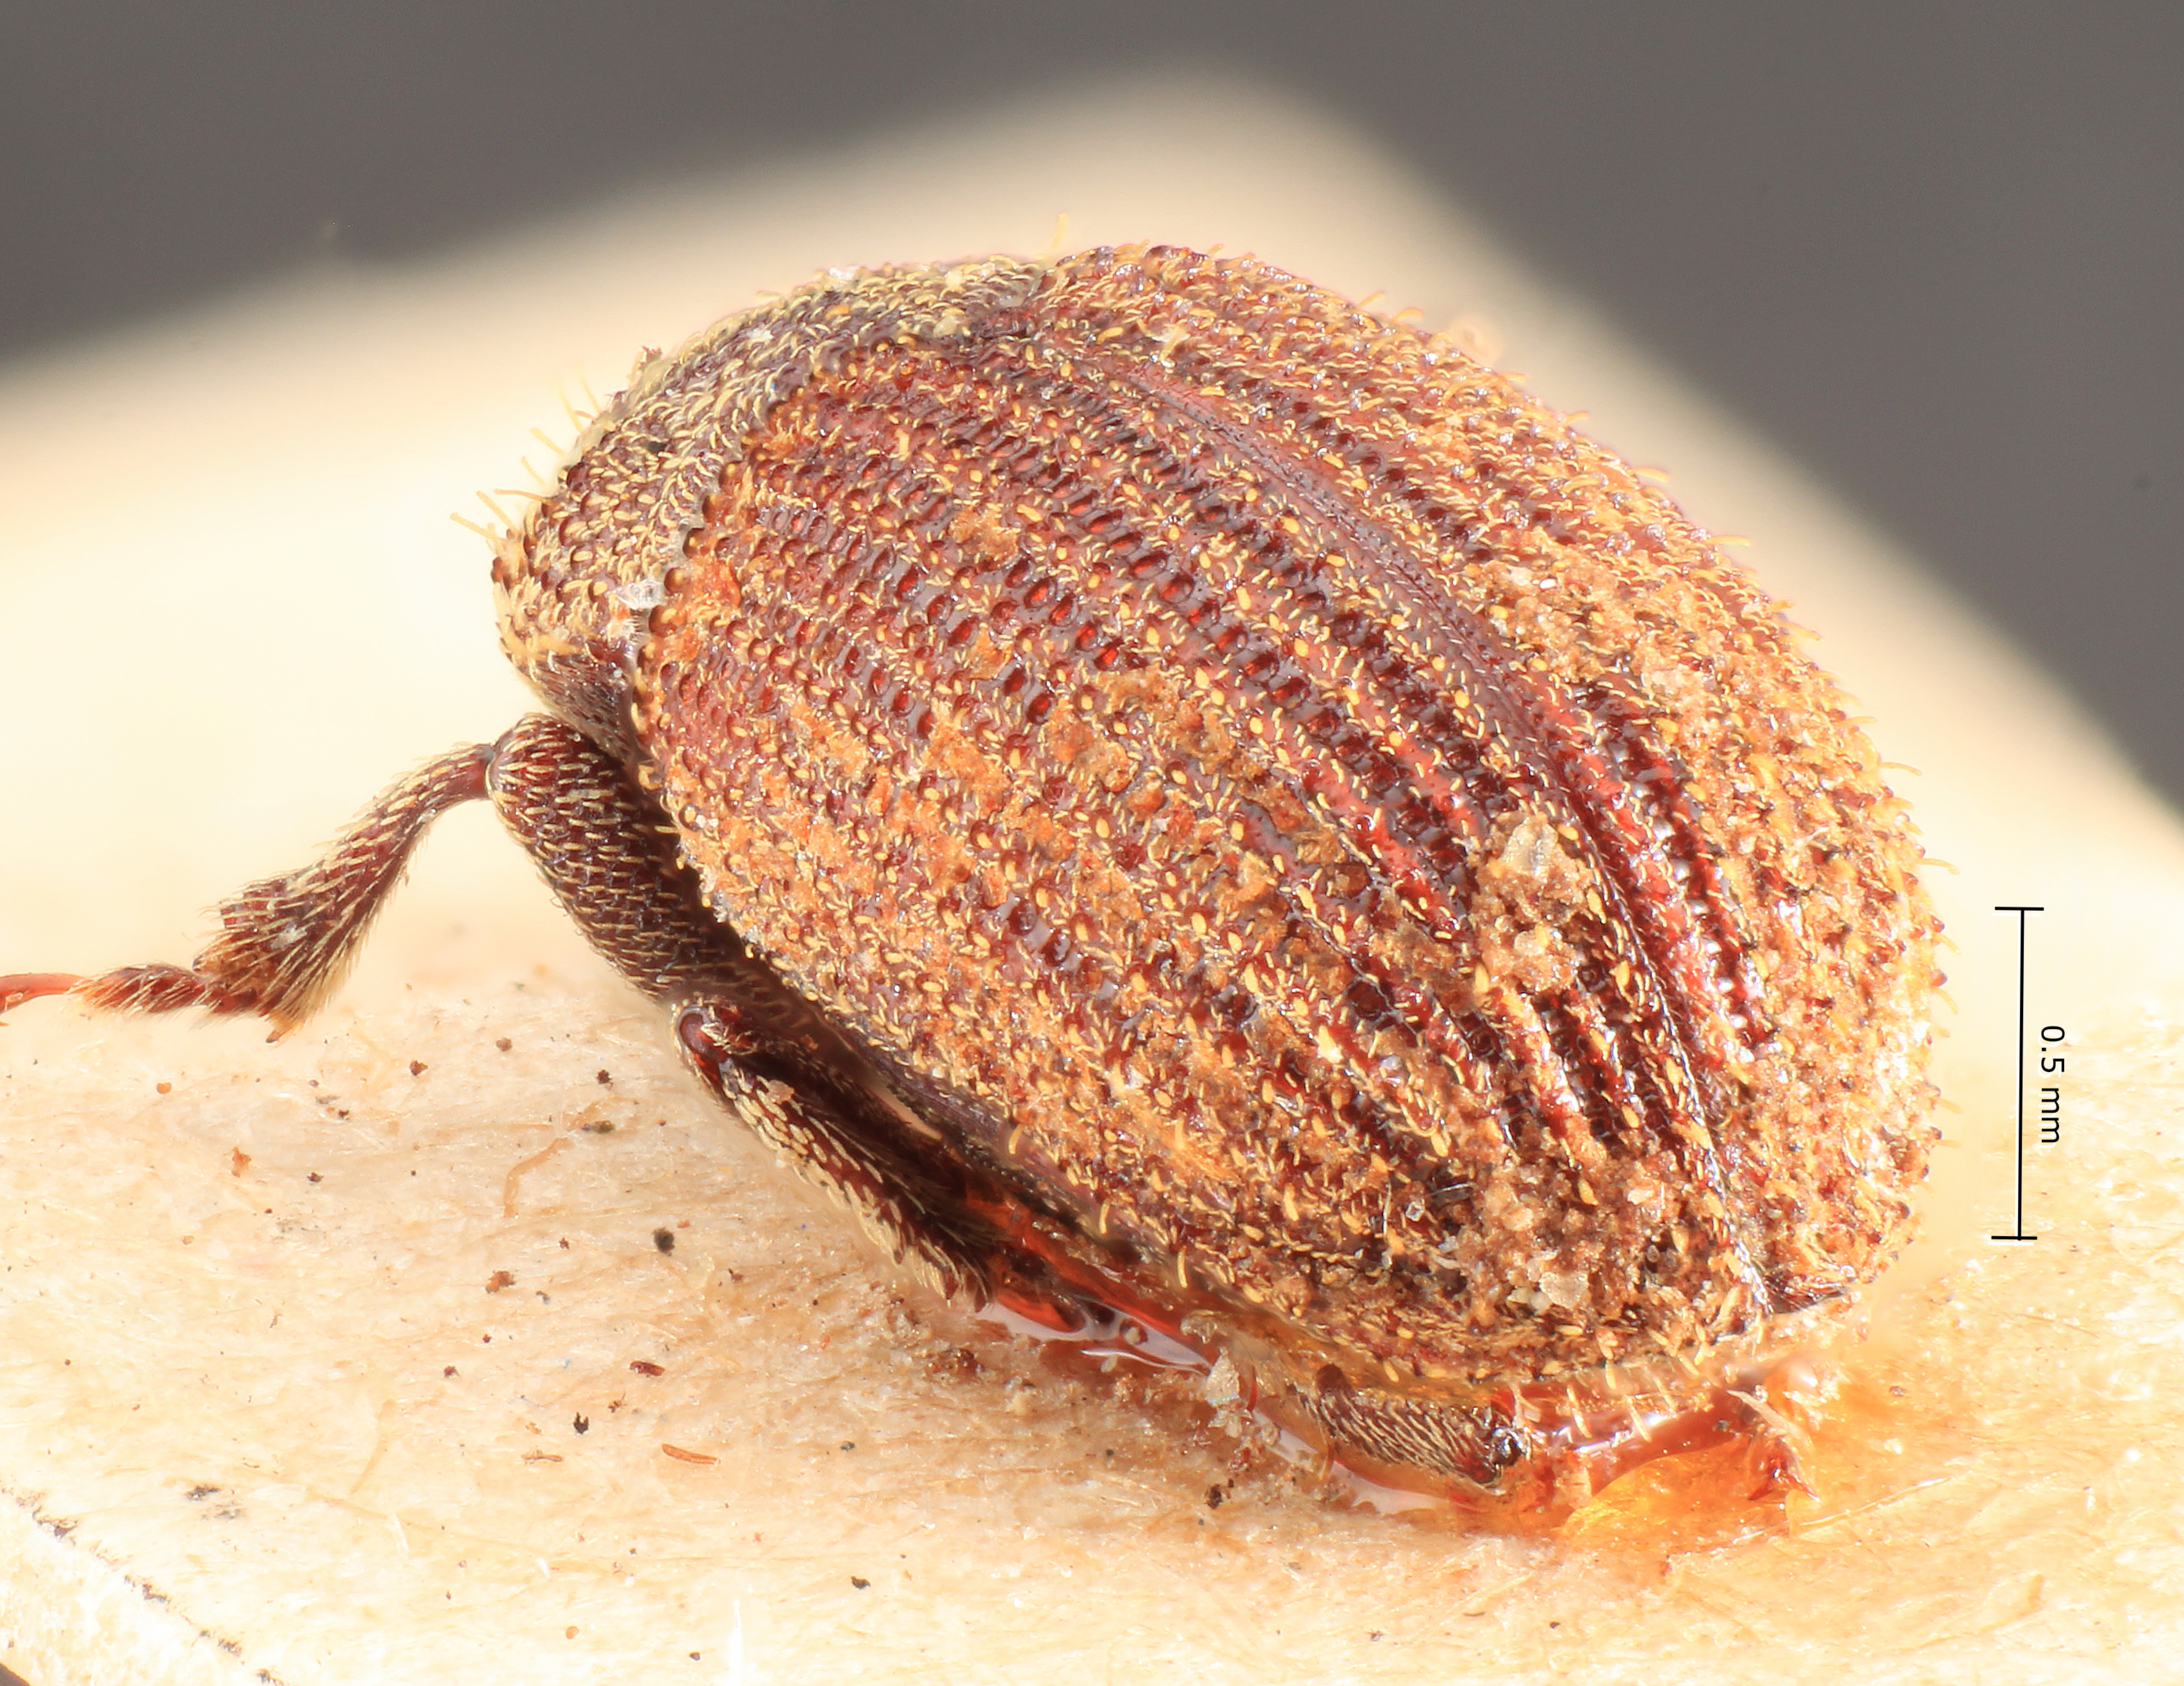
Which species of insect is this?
Hylesinus subcostatus
